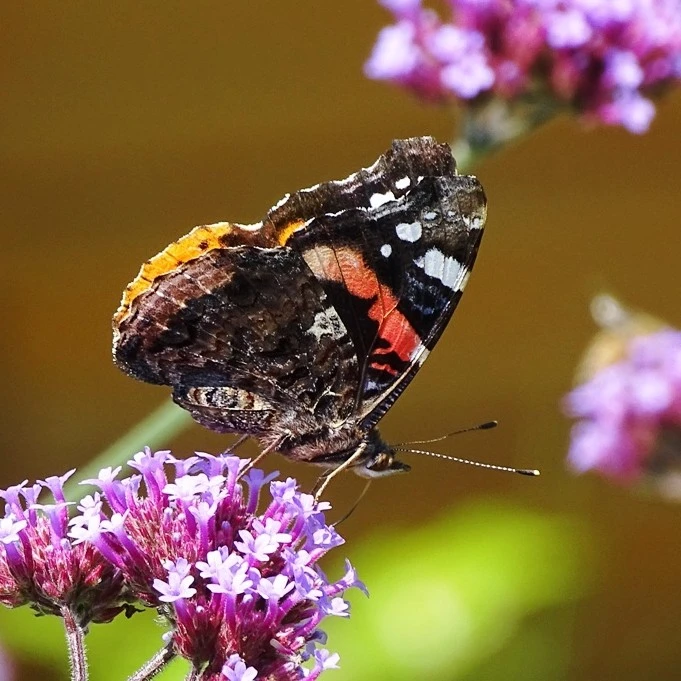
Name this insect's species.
Vanessa atalanta
